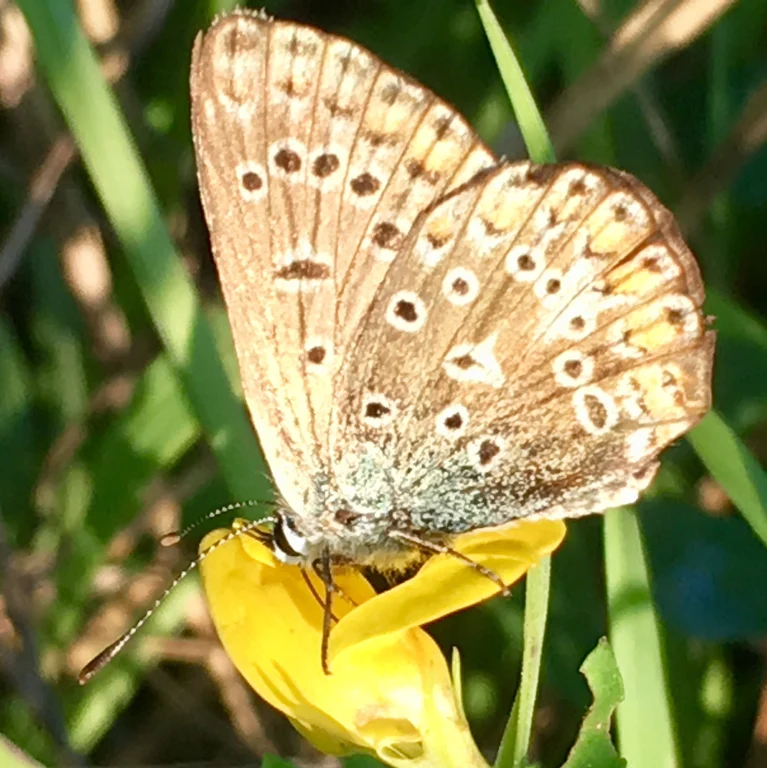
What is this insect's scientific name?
Polyommatus icarus
